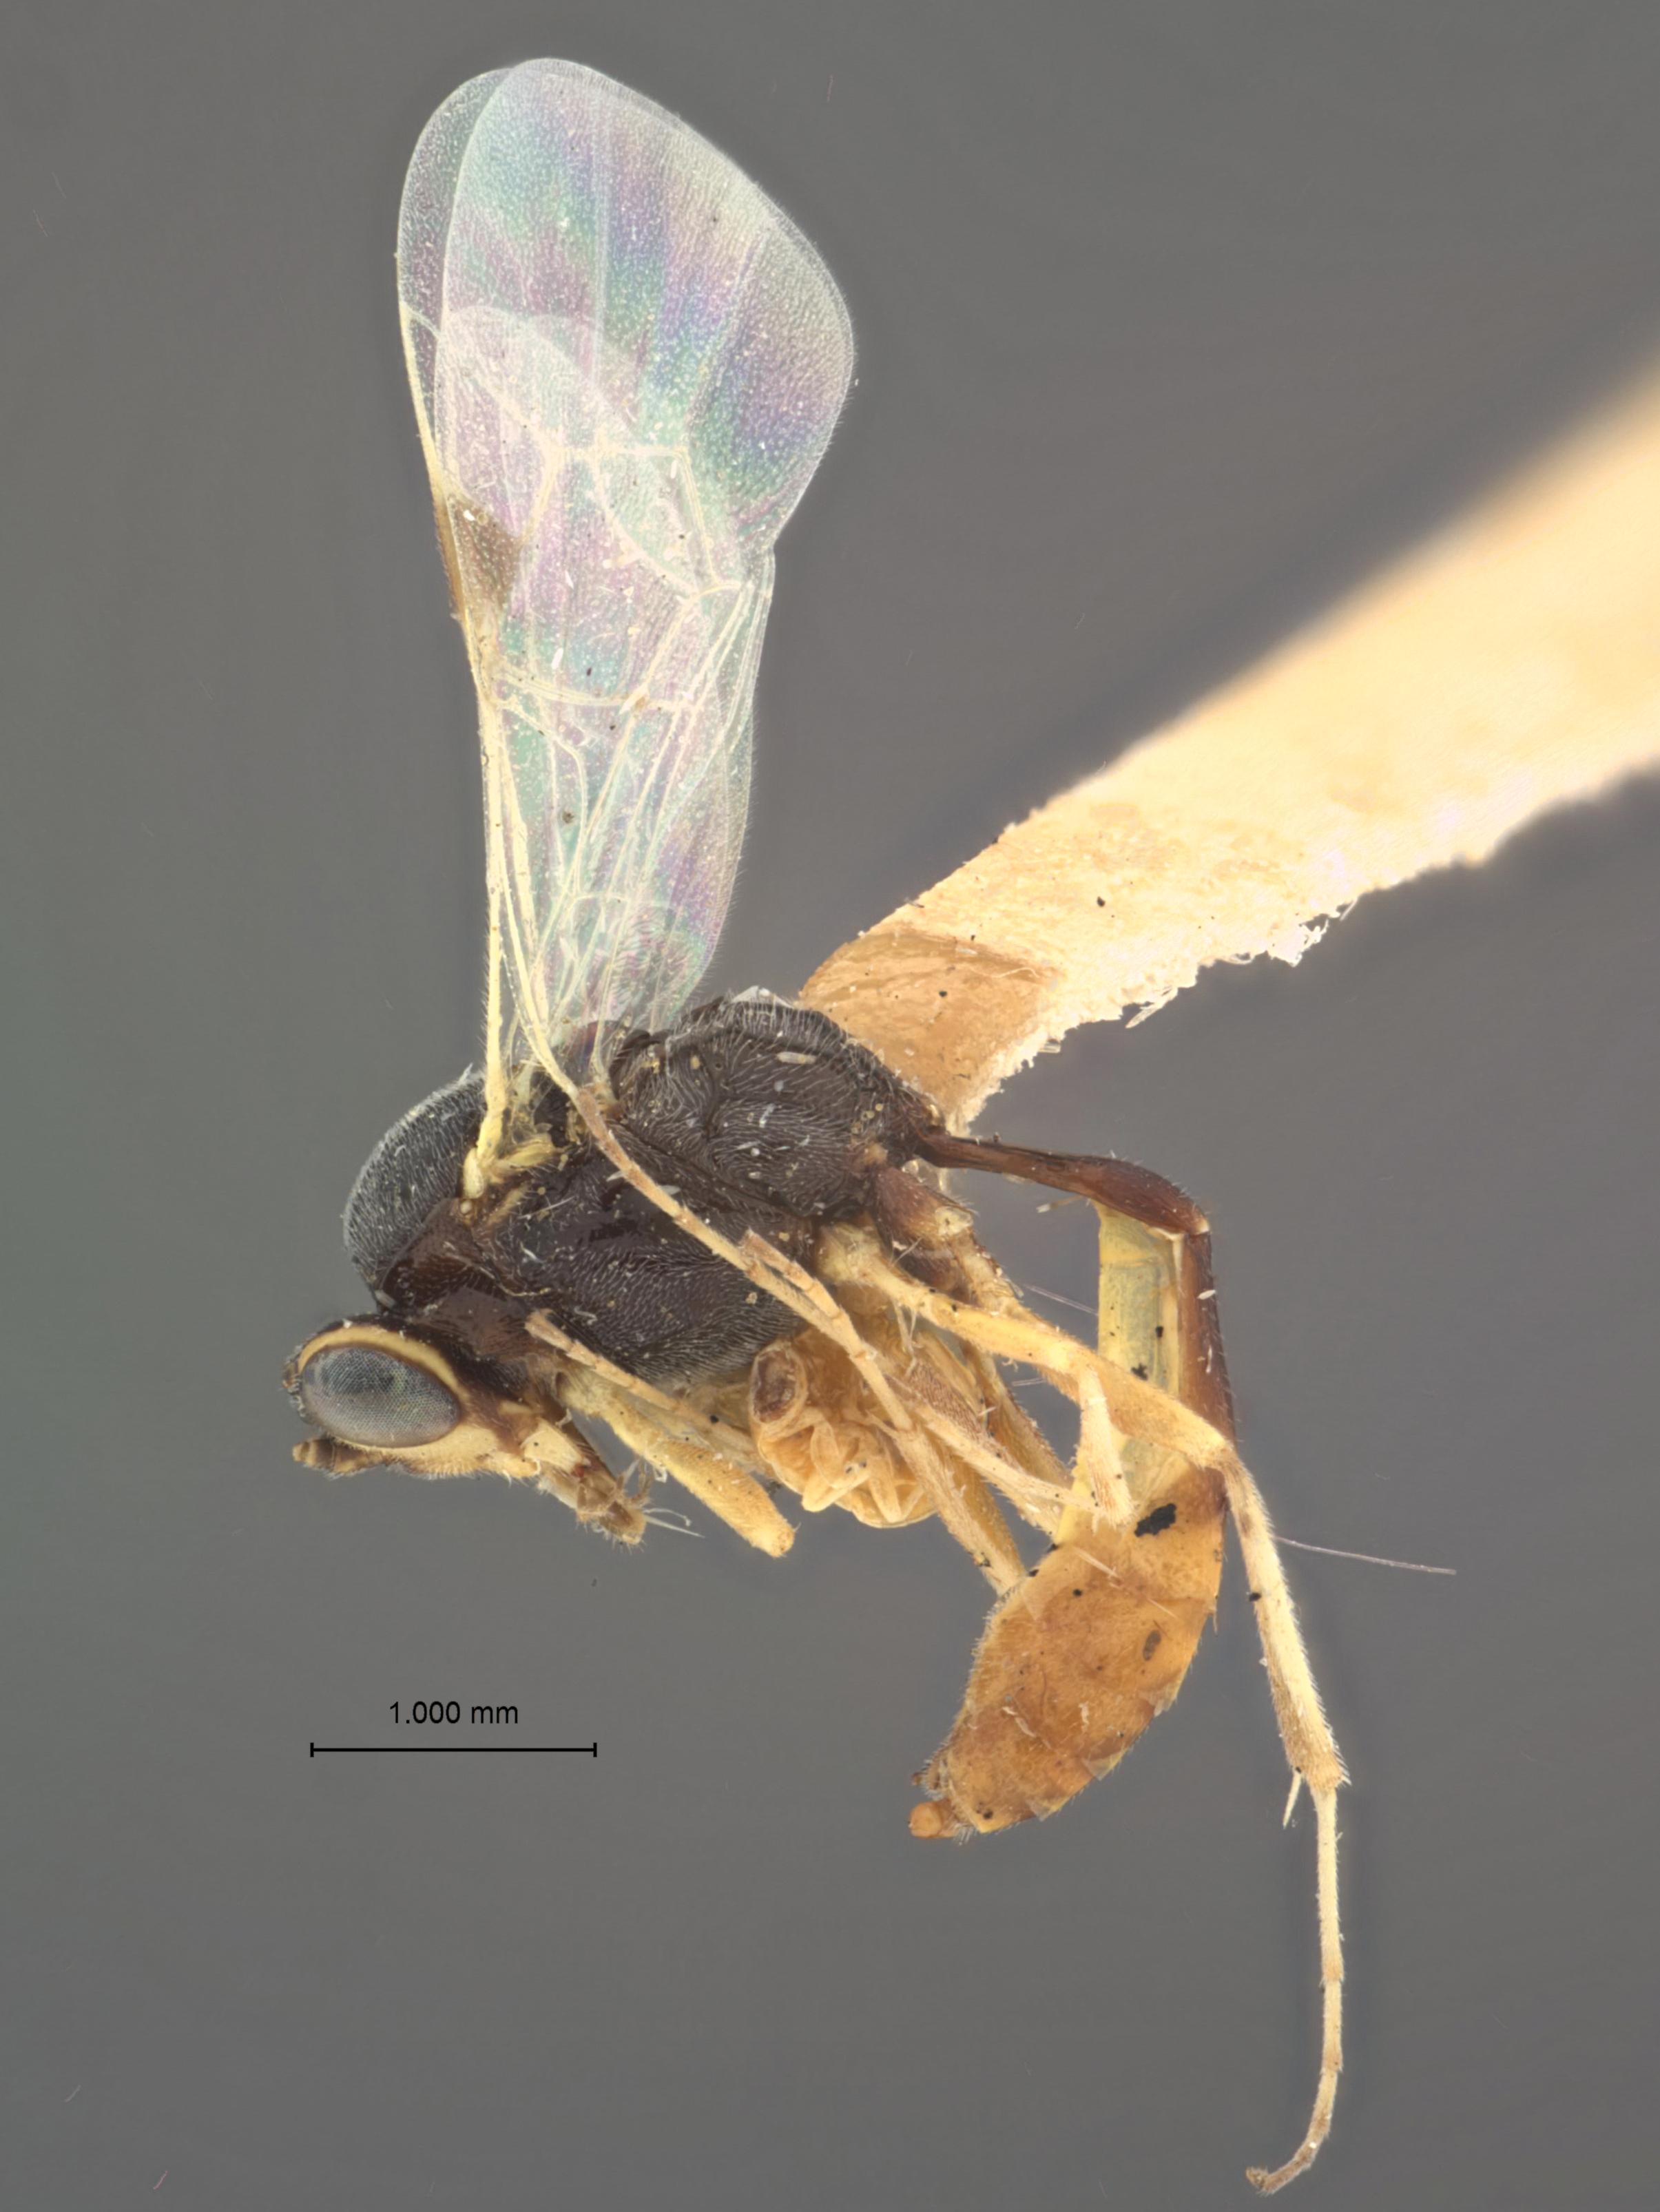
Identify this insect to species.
Cremastus exochus
